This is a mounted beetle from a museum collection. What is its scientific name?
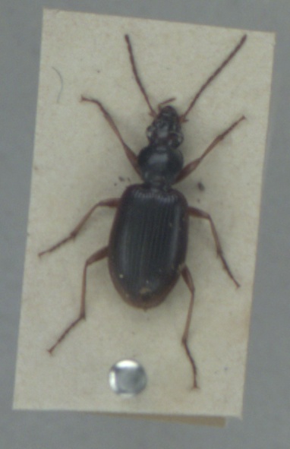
Paranchus albipes
